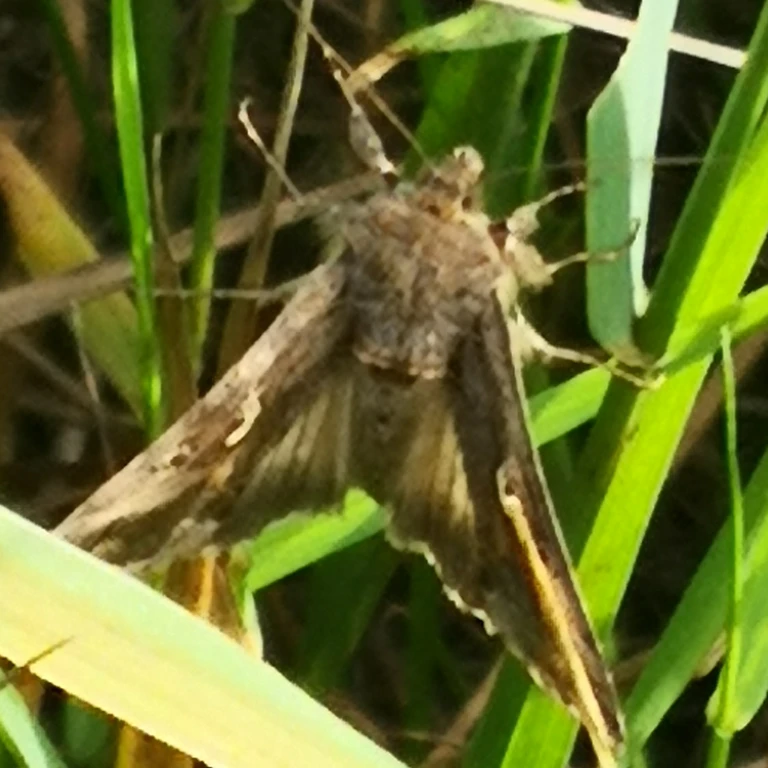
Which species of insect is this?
Autographa gamma
